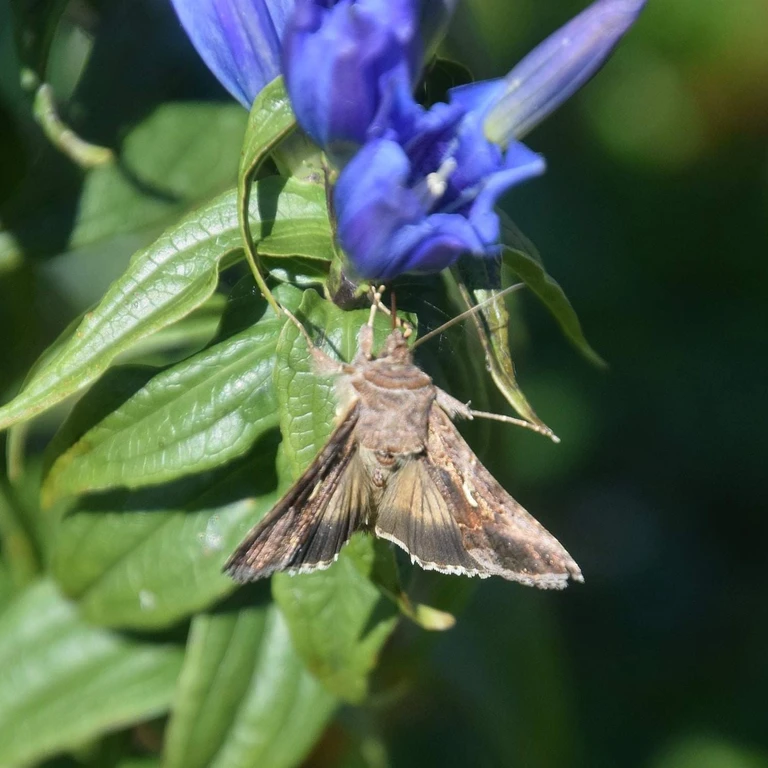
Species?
Autographa gamma
